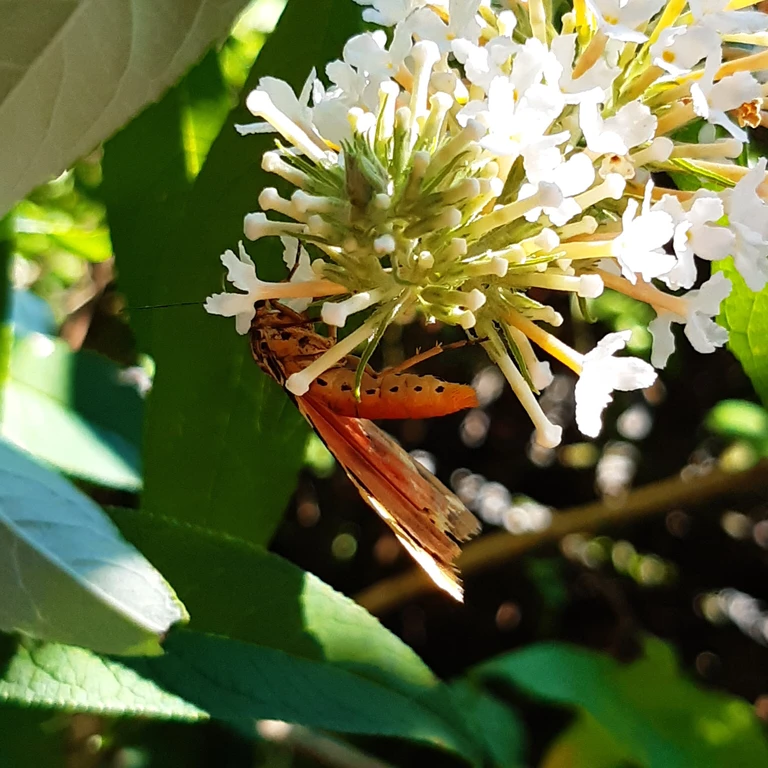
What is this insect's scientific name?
Euplagia quadripunctaria
